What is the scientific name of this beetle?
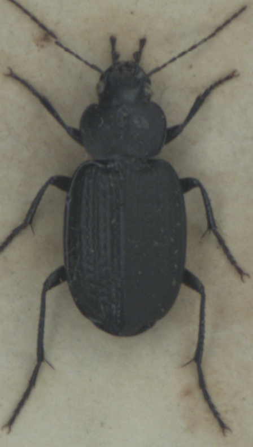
Licinus punctatulus
